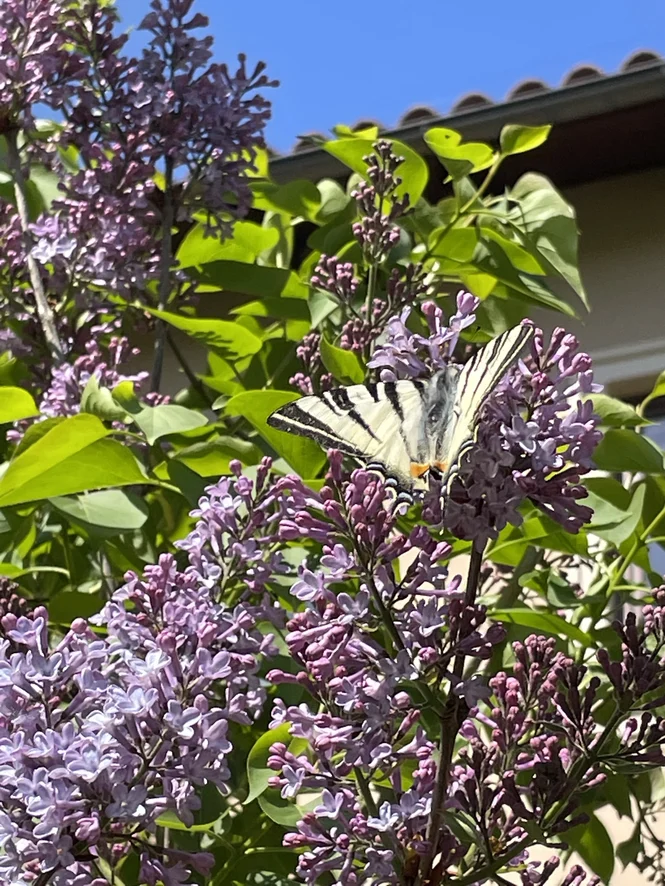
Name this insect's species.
Iphiclides podalirius
